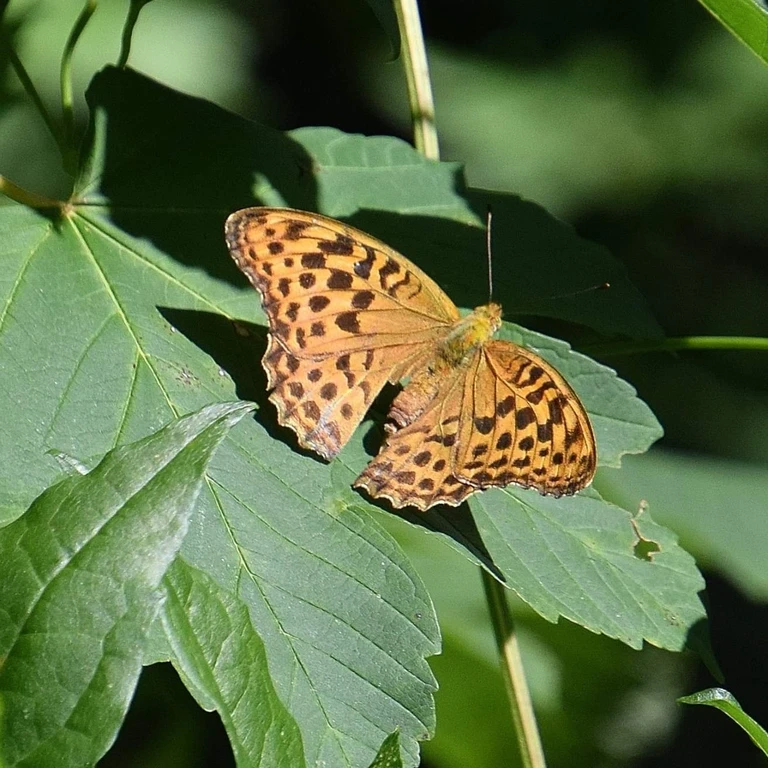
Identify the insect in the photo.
Argynnis paphia
